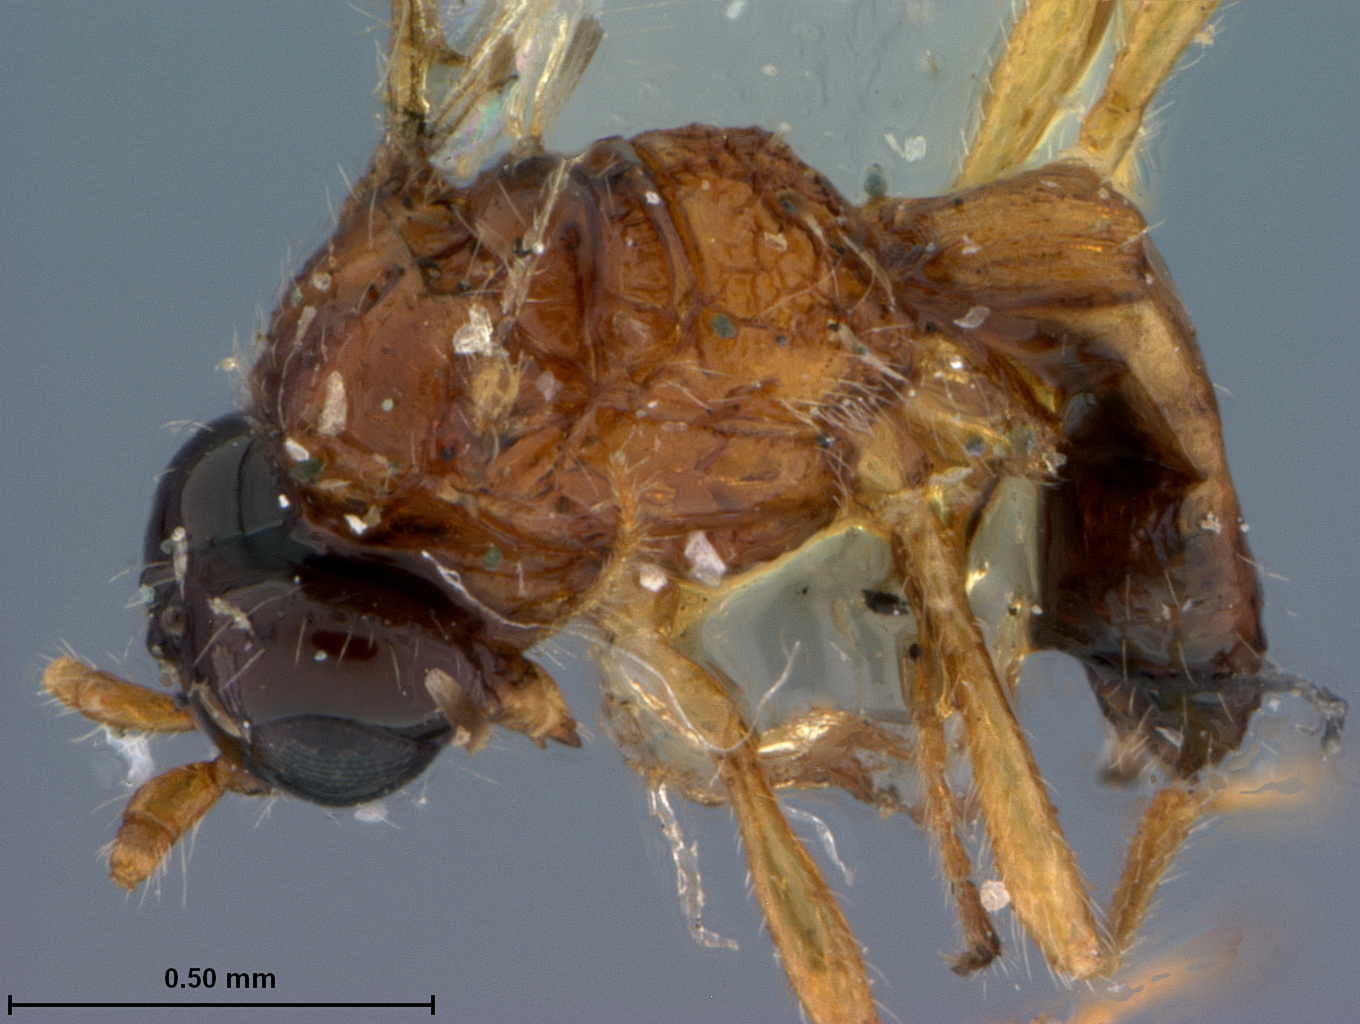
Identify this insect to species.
Aspilota crassinervis
